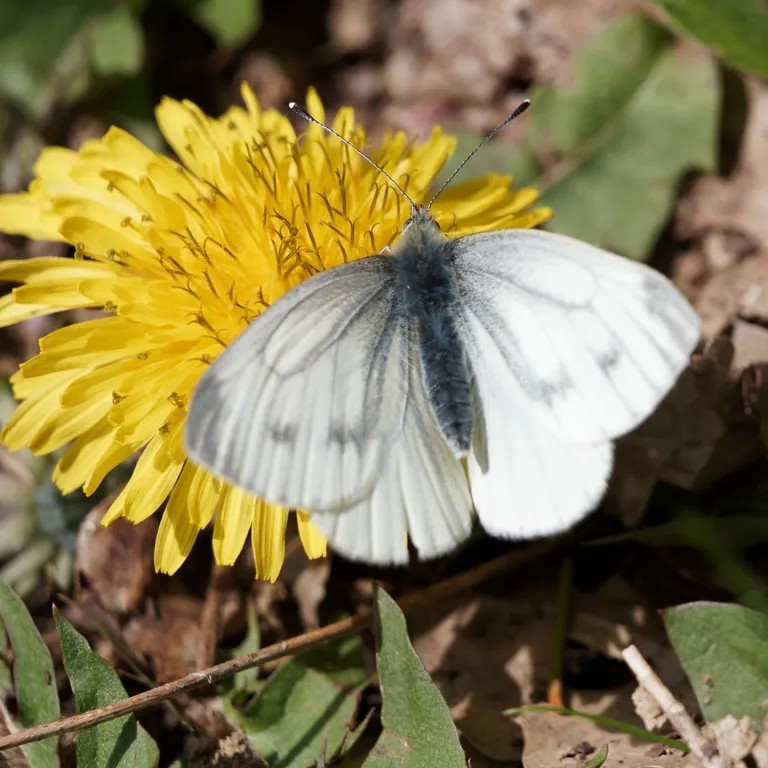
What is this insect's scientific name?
Pieris napi
